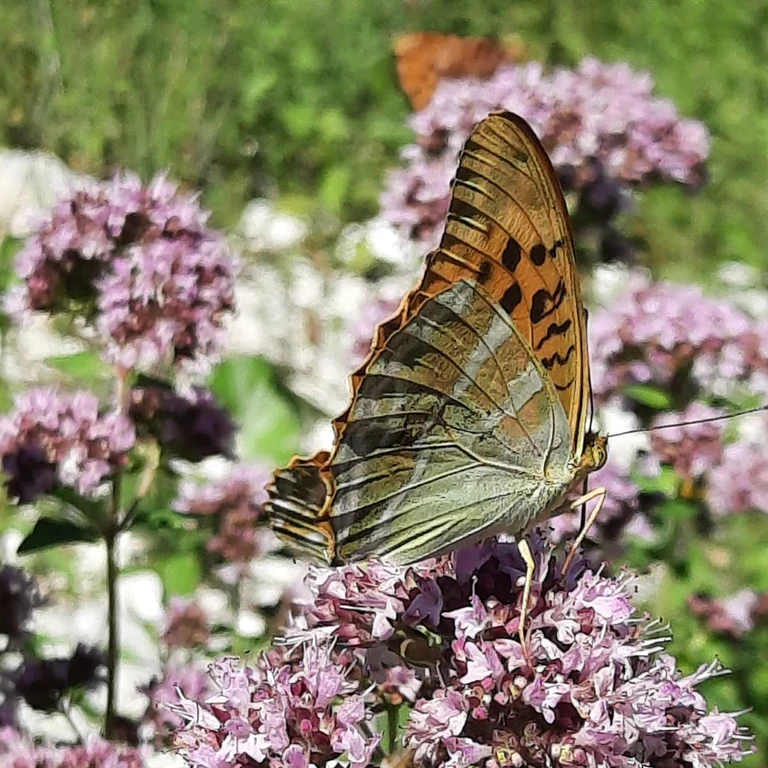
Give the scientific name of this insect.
Argynnis paphia
